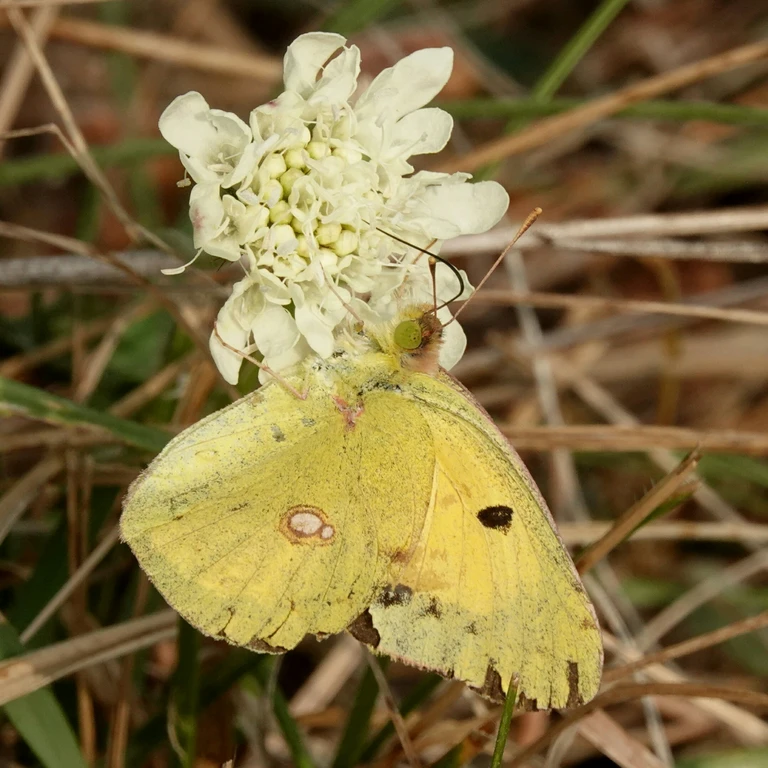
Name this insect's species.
Colias croceus
